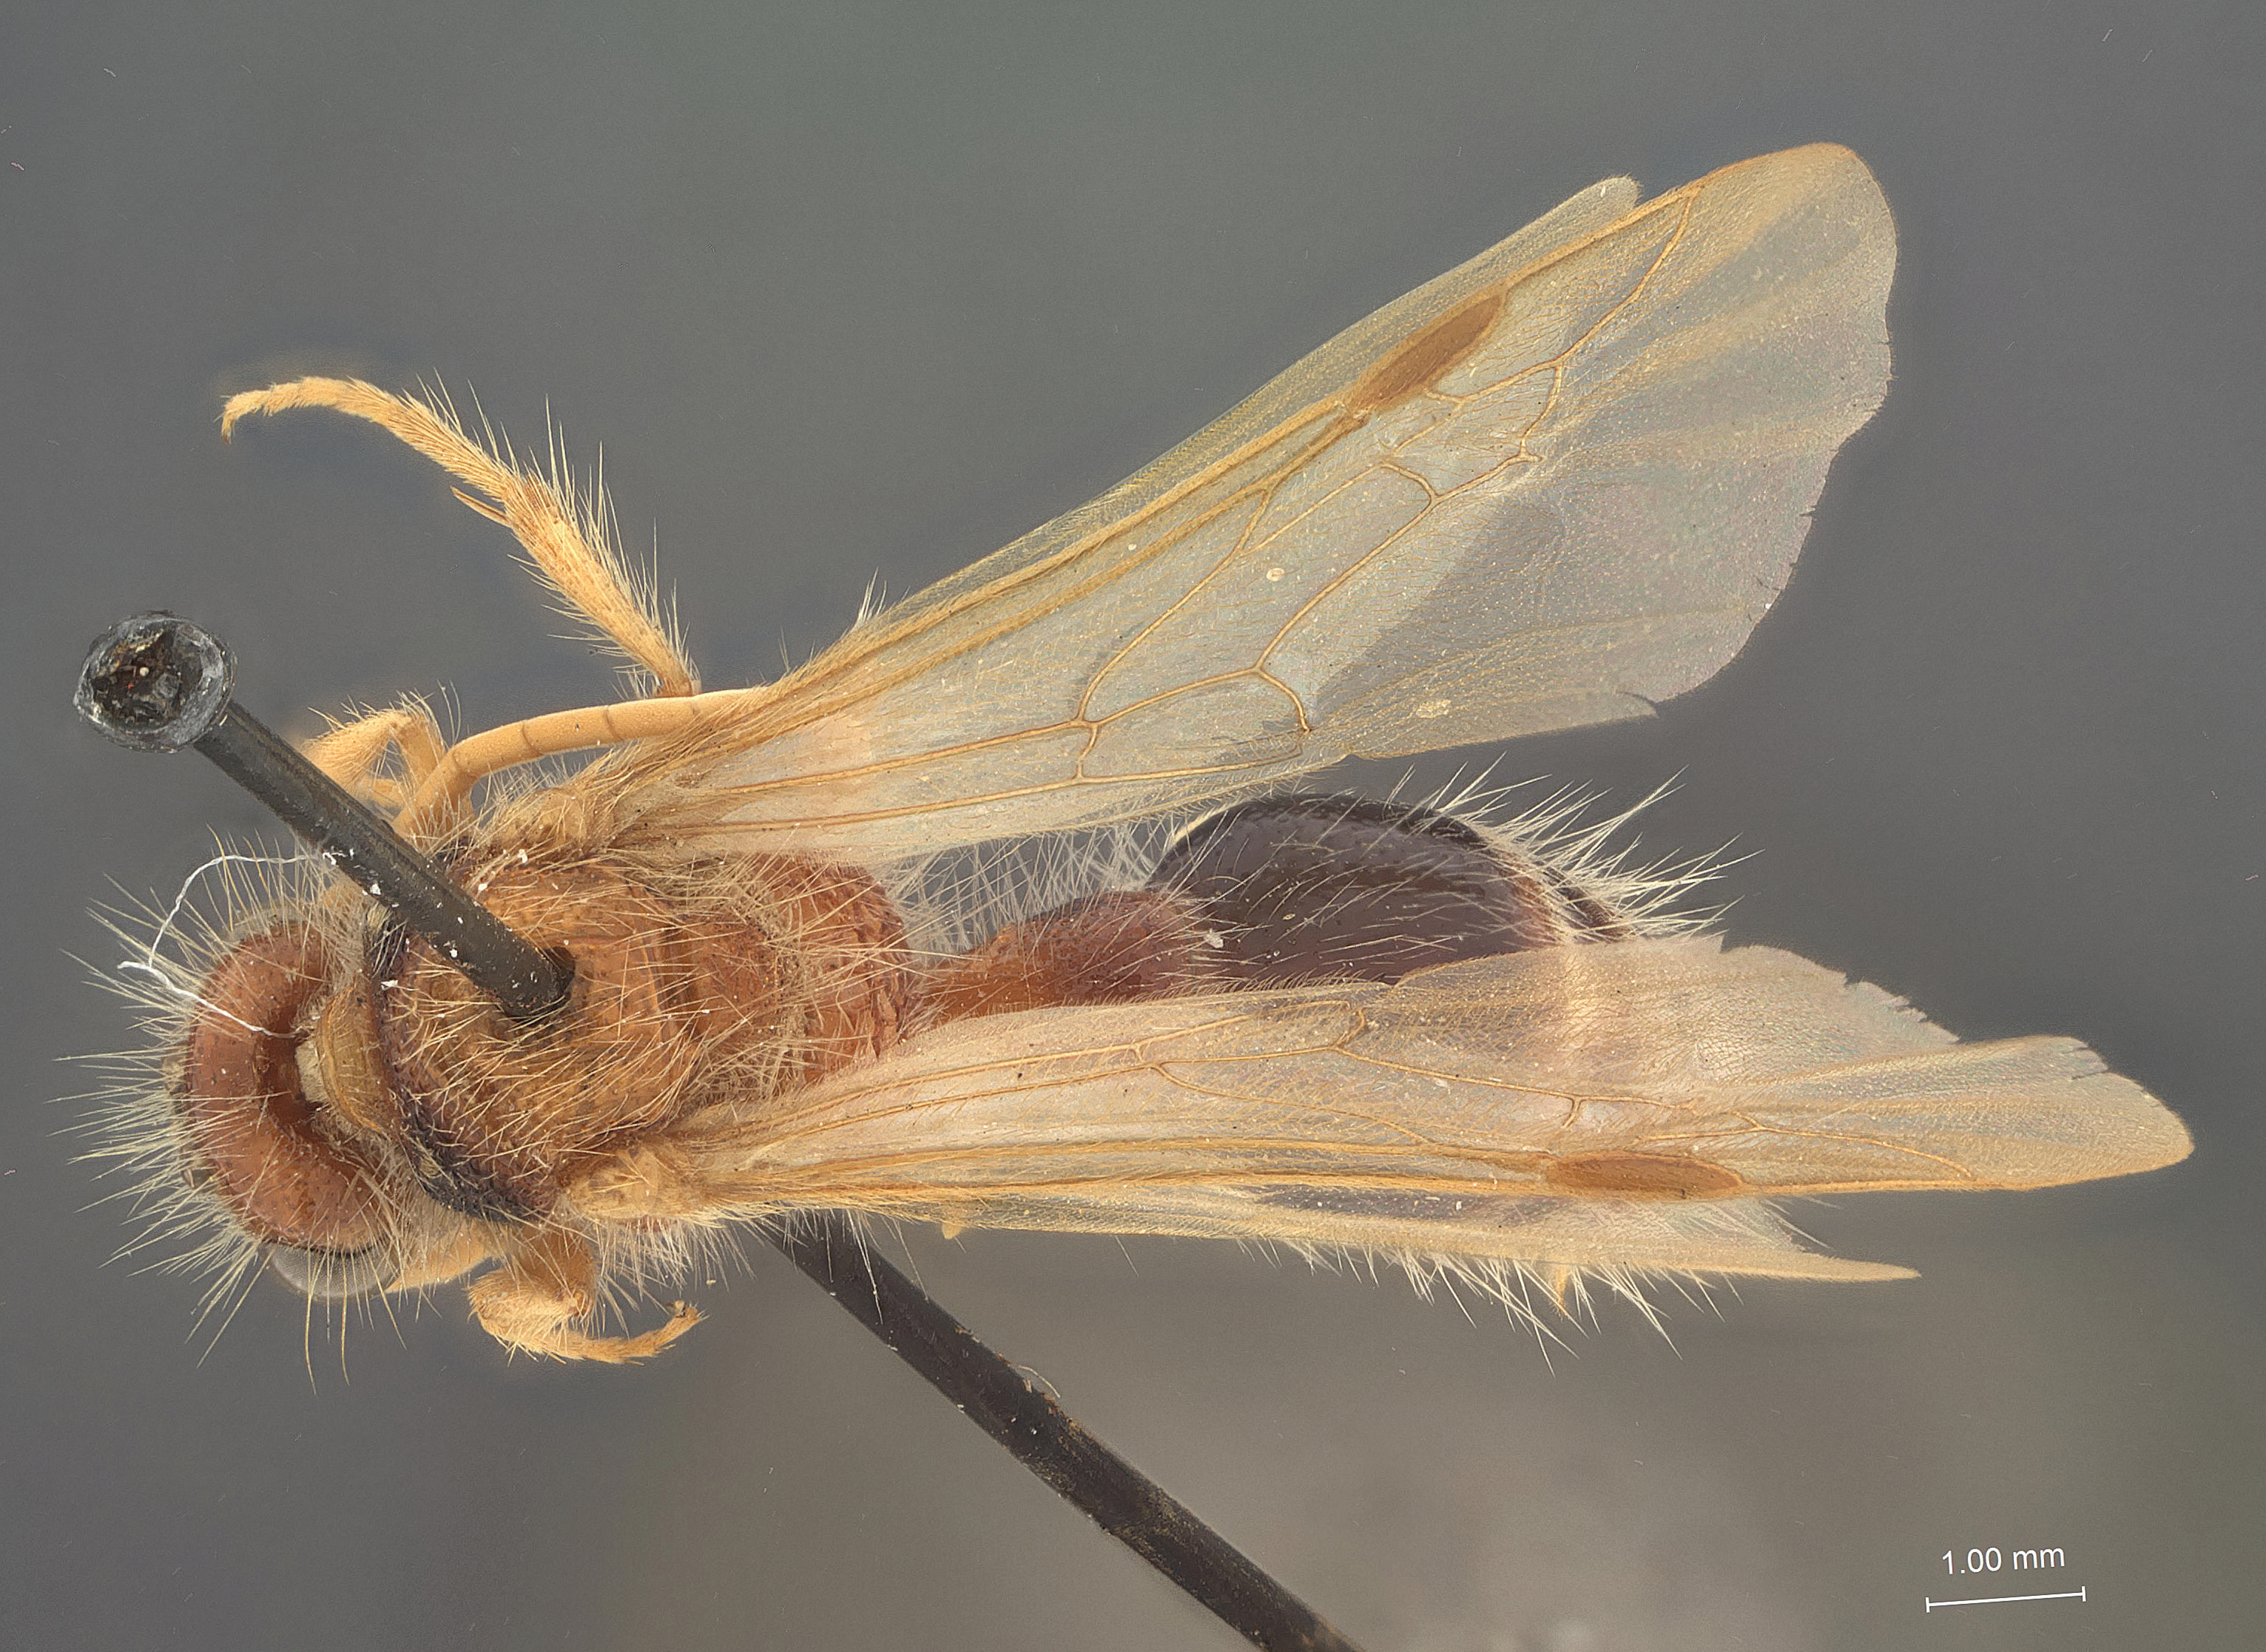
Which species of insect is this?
Sphaeropthalma purissima
